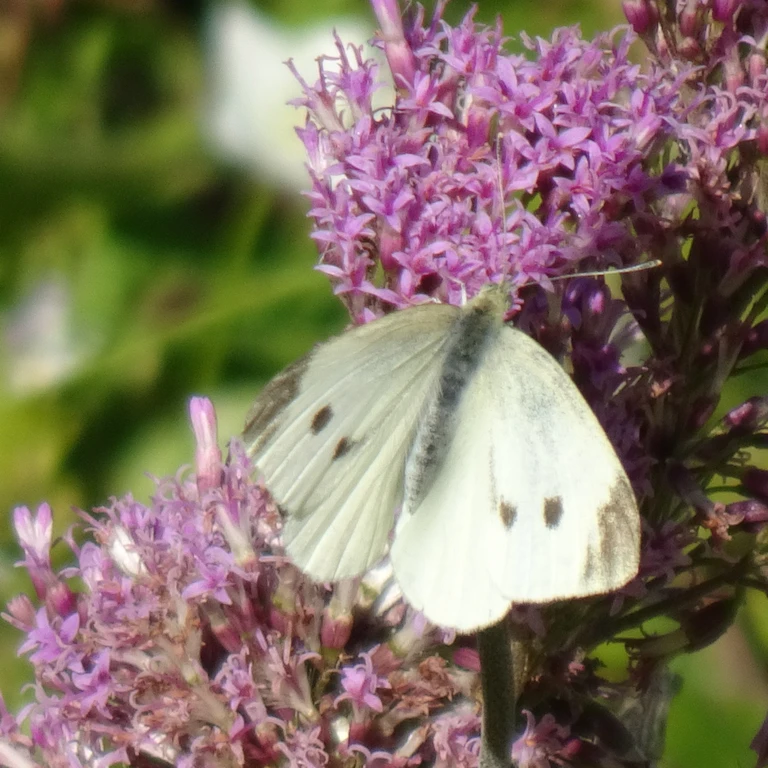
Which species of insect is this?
Pieris rapae
